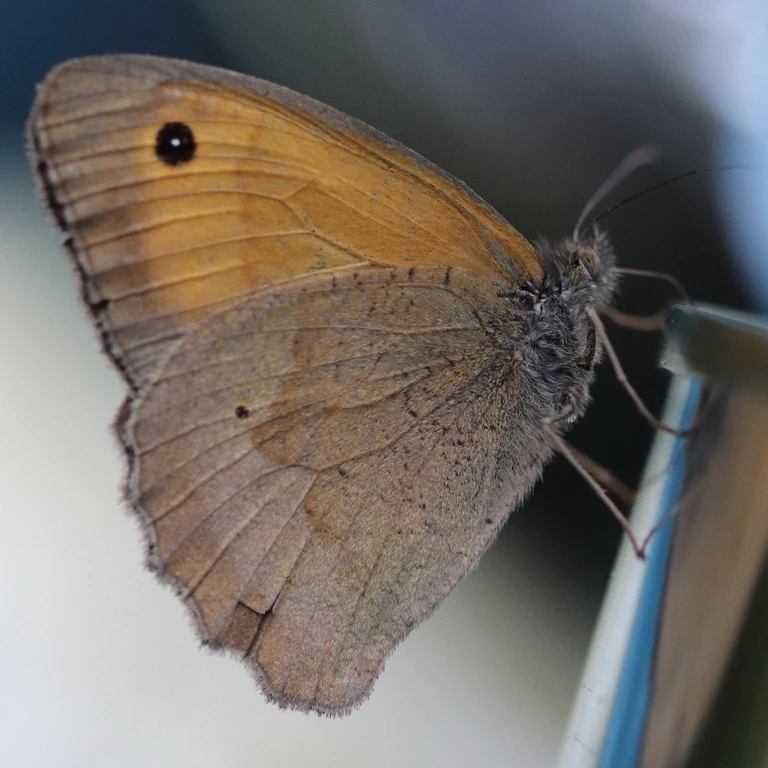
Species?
Maniola jurtina
